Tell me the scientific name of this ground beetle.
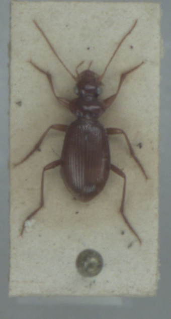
Leistus ferrugineus
